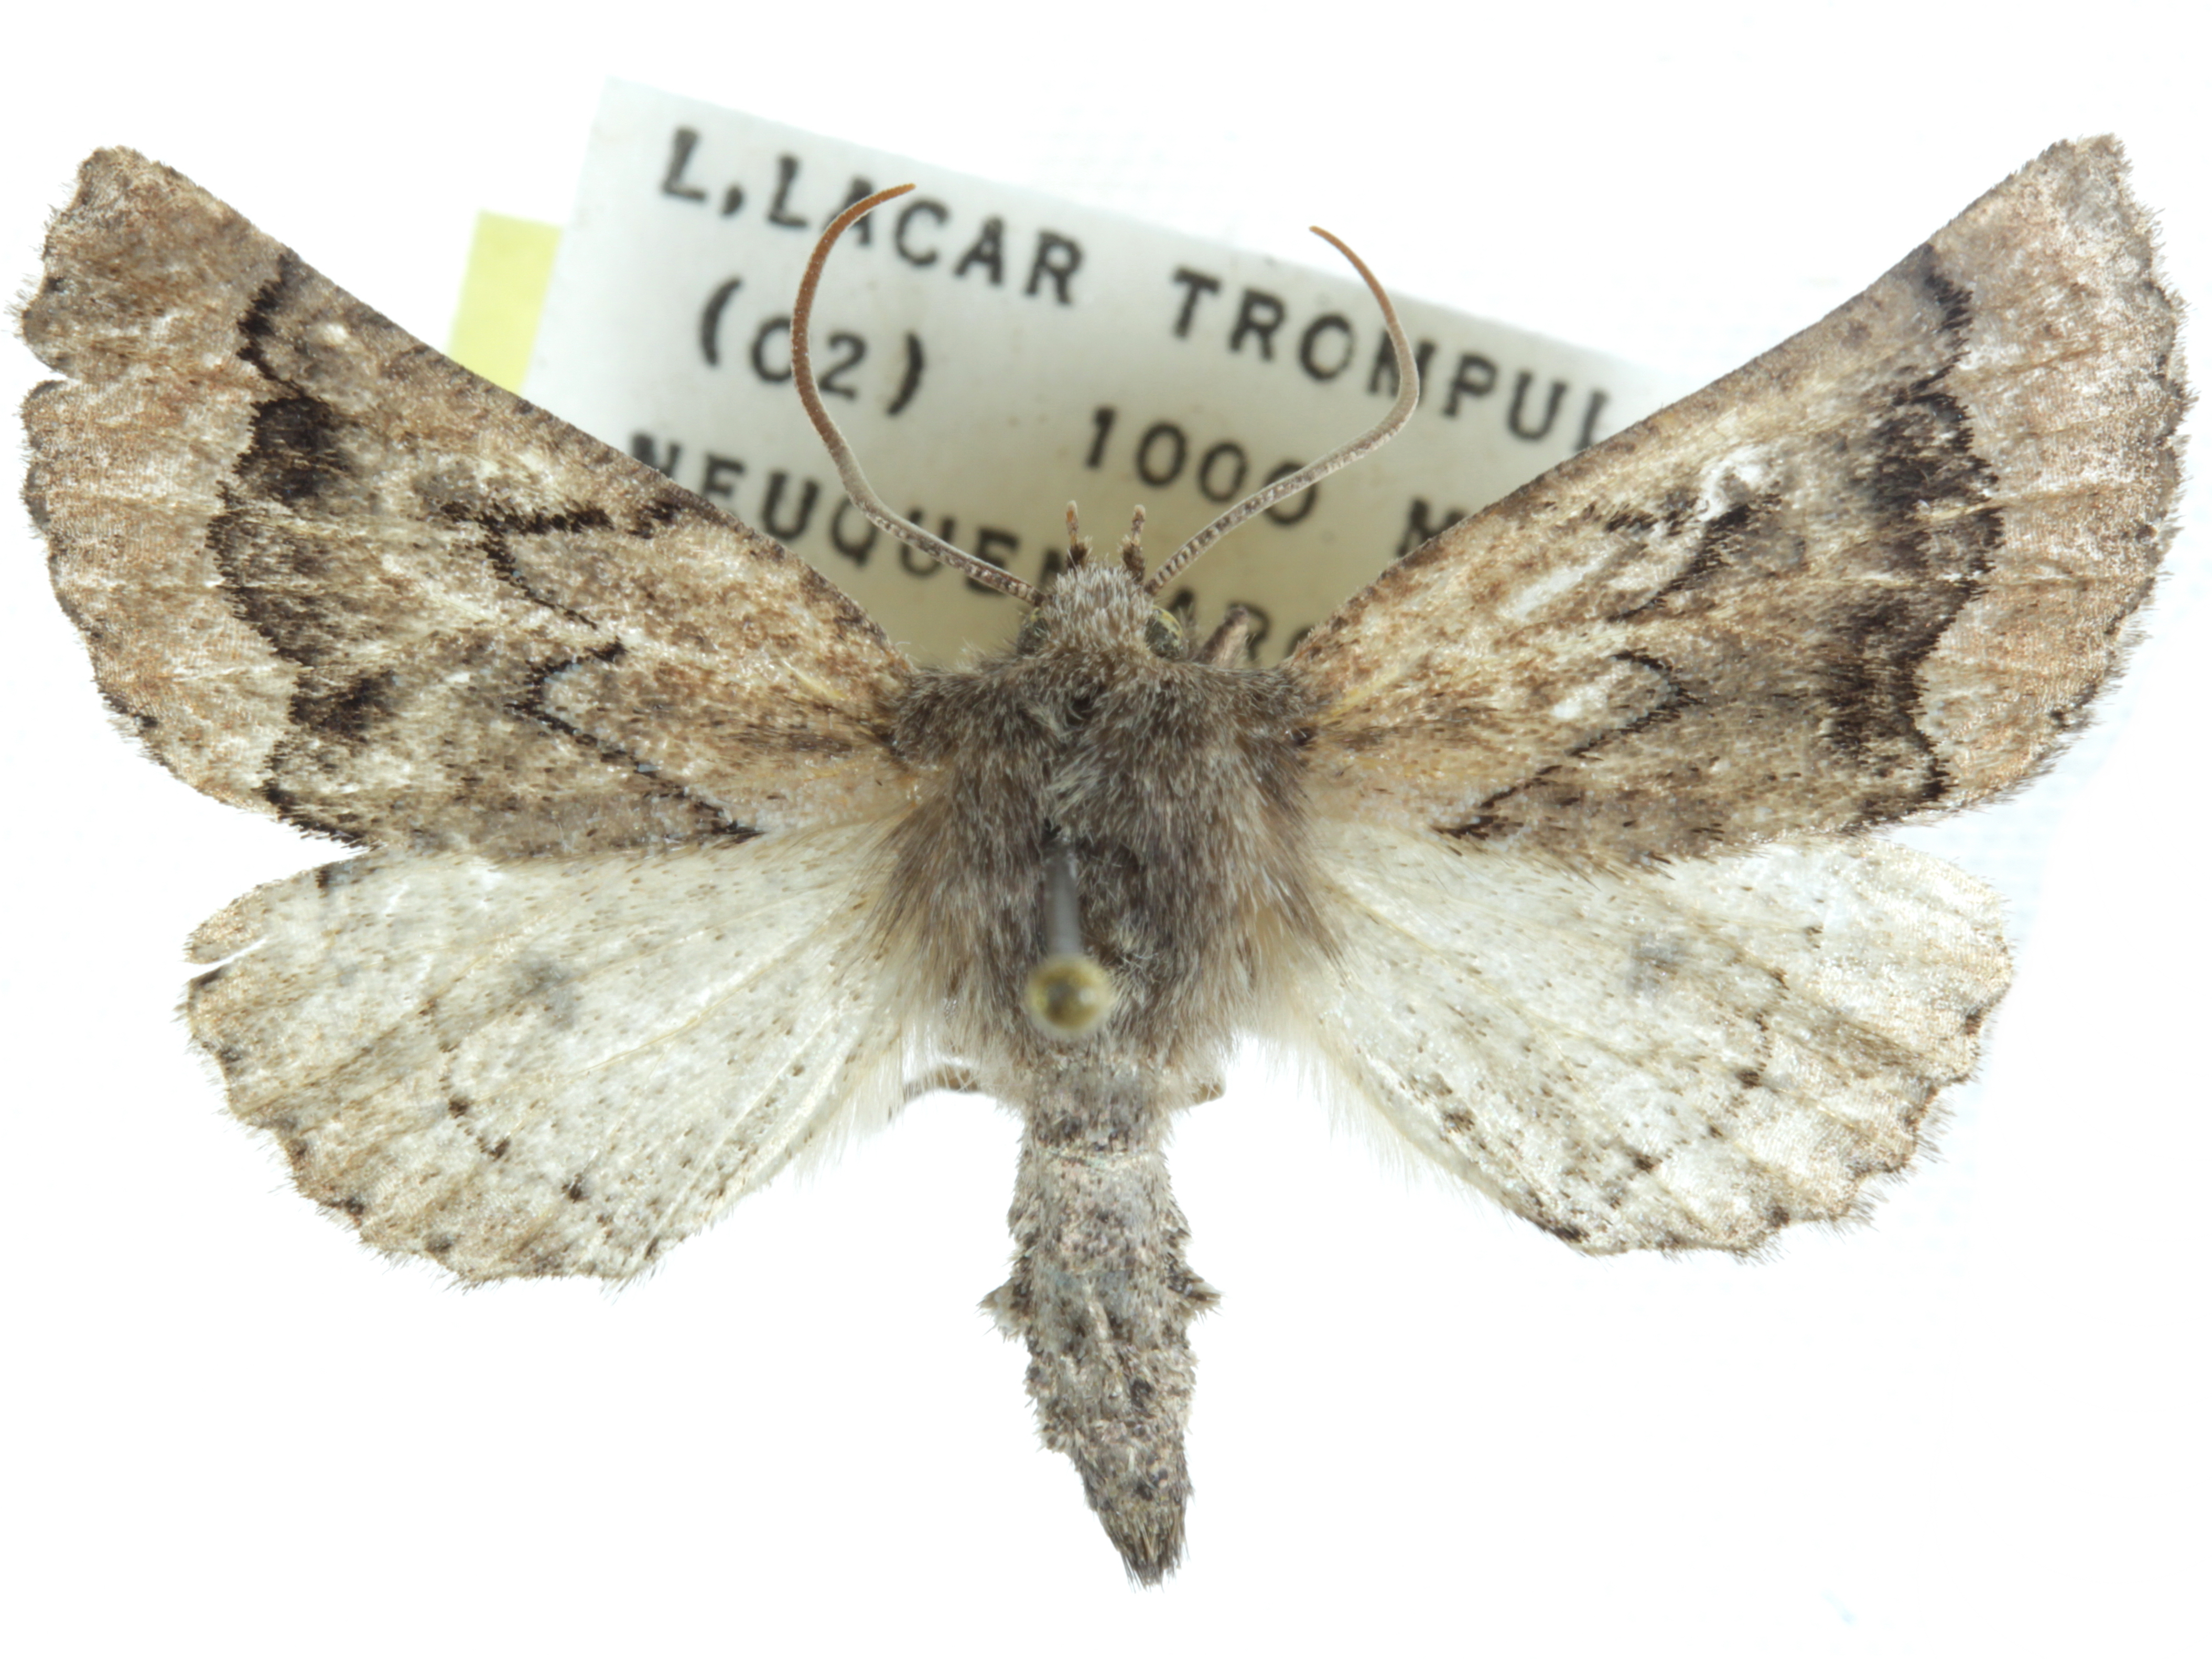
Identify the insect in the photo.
Poya variata
